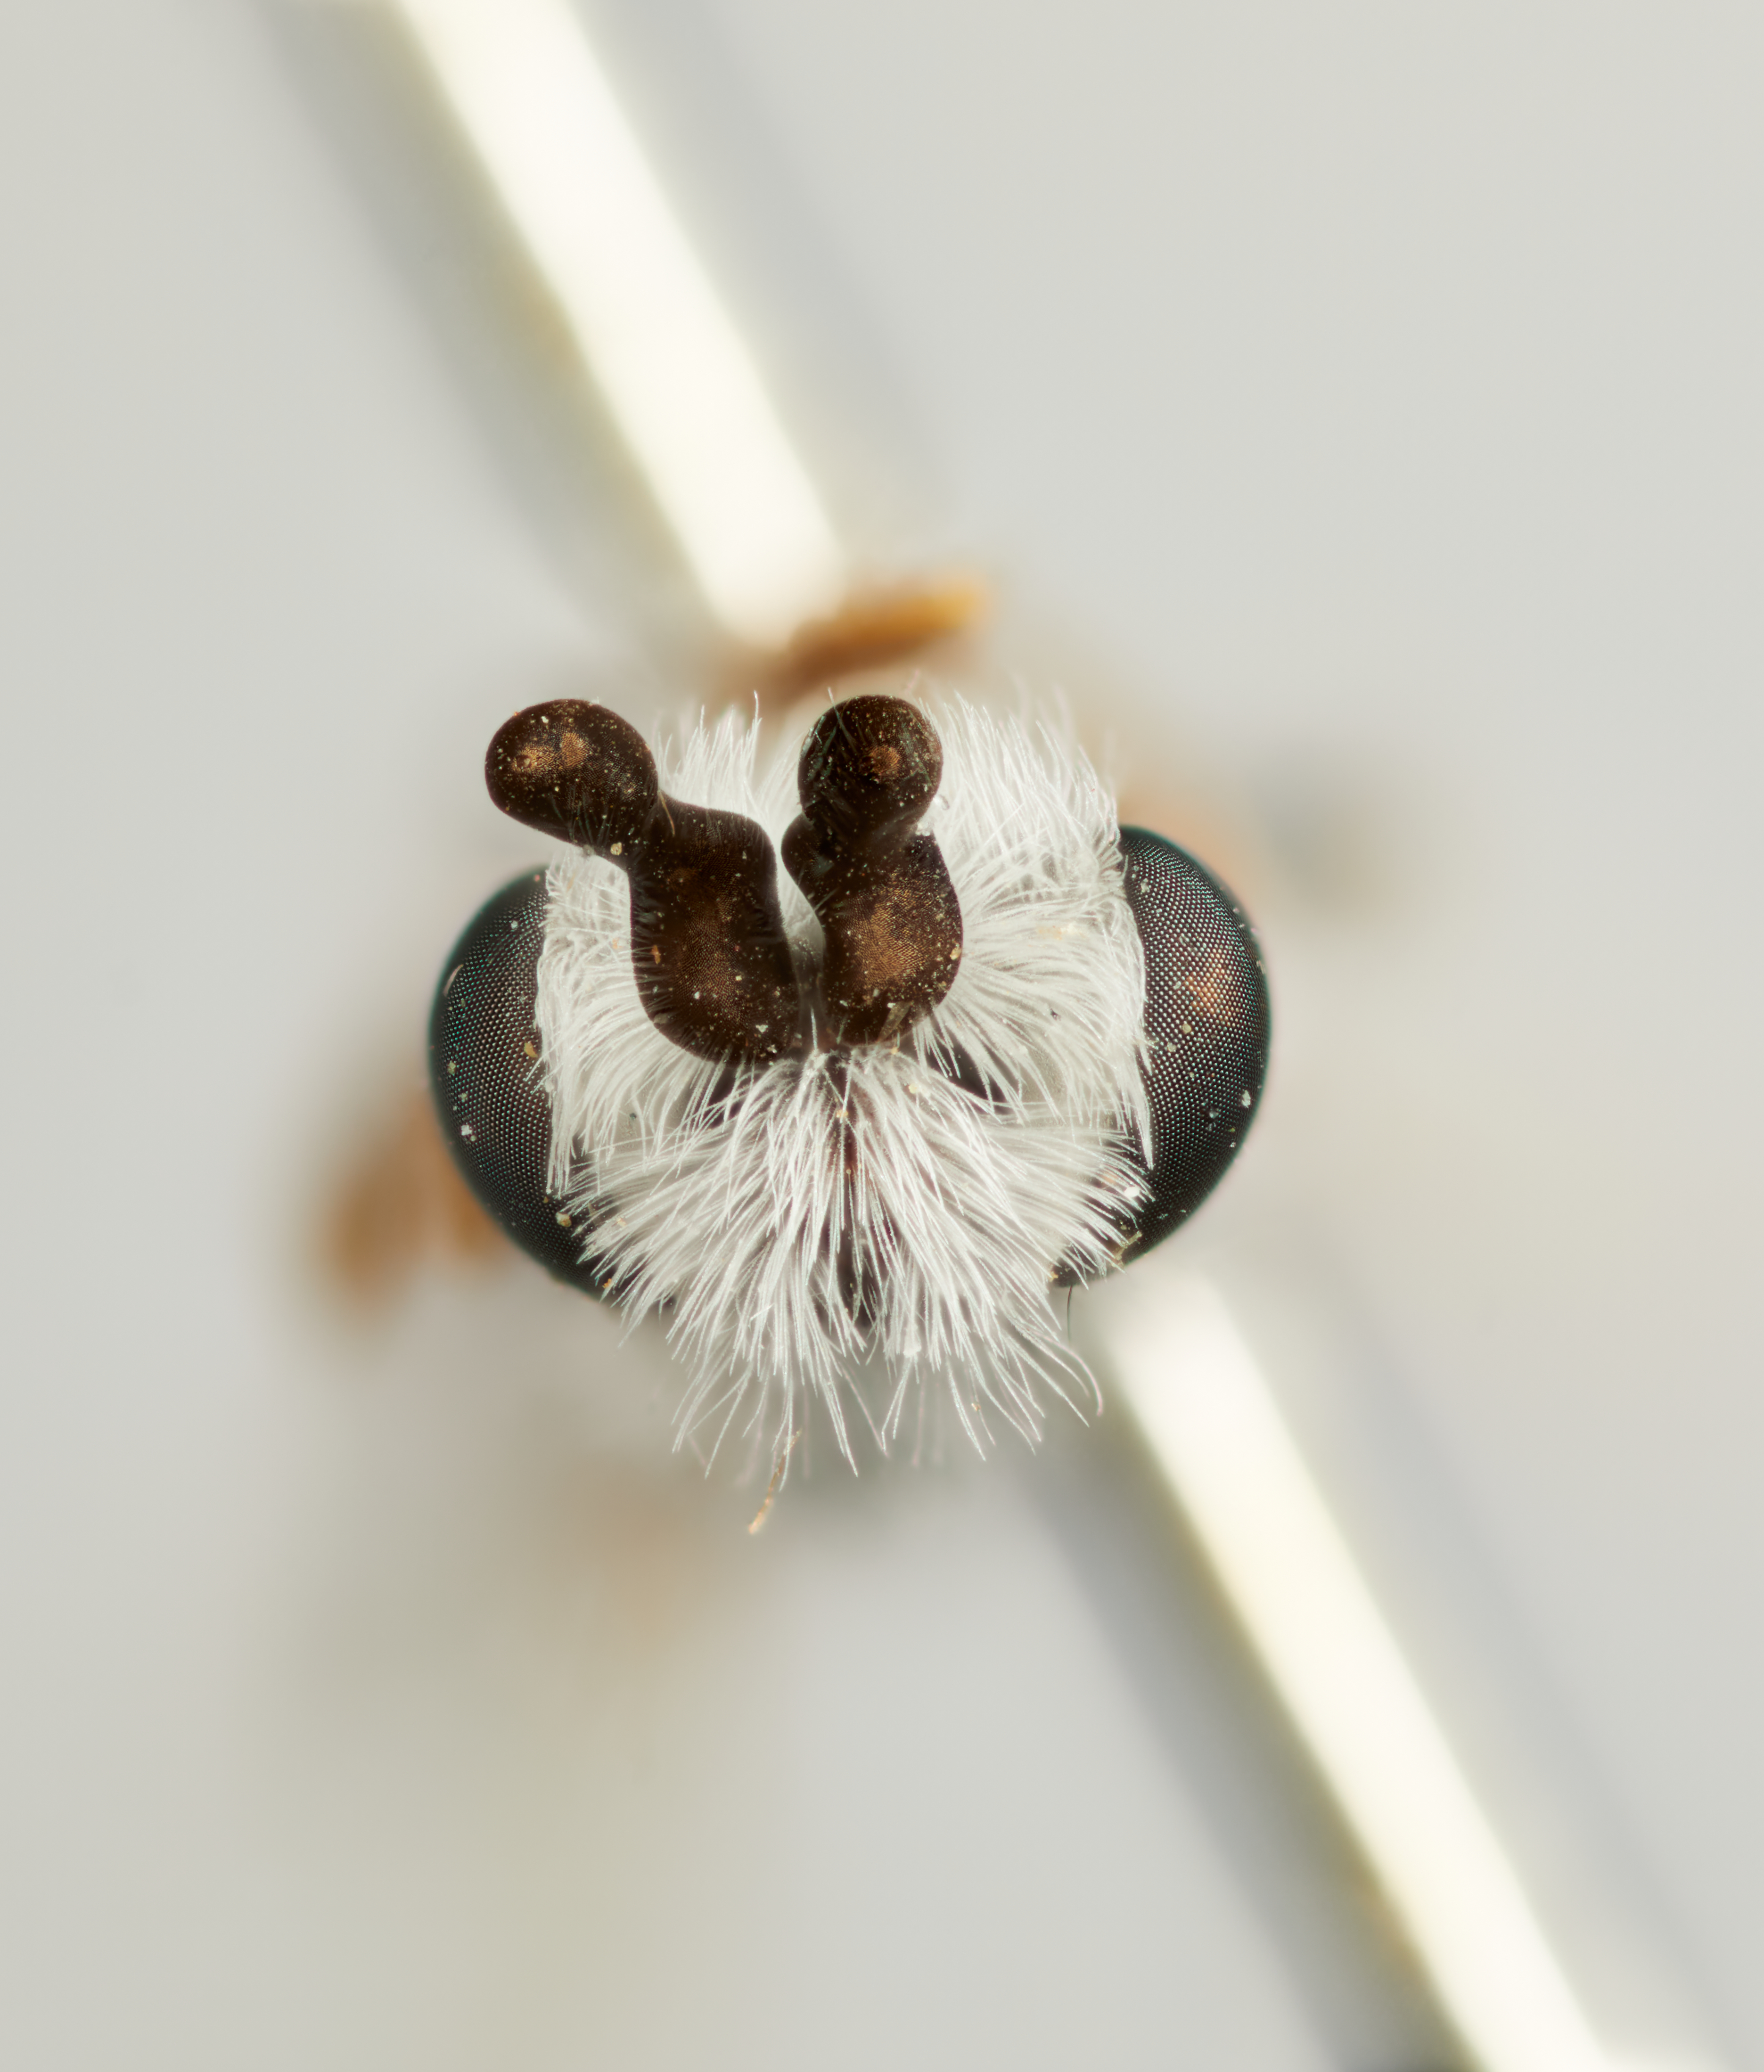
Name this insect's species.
Perissocerus surcoufi (also Perissocerus arabicus)
